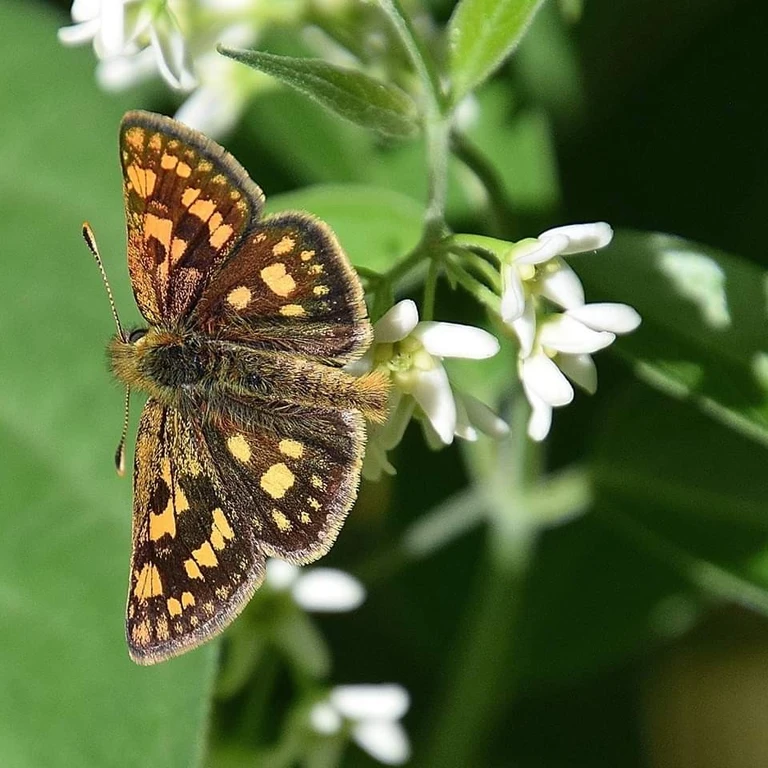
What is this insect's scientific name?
Carterocephalus palaemon
